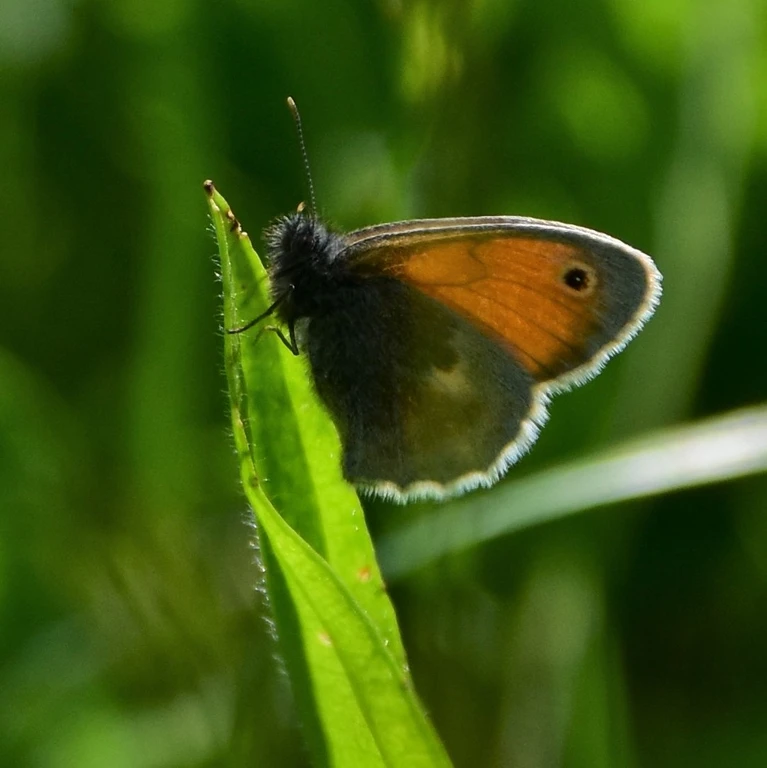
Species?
Coenonympha pamphilus
